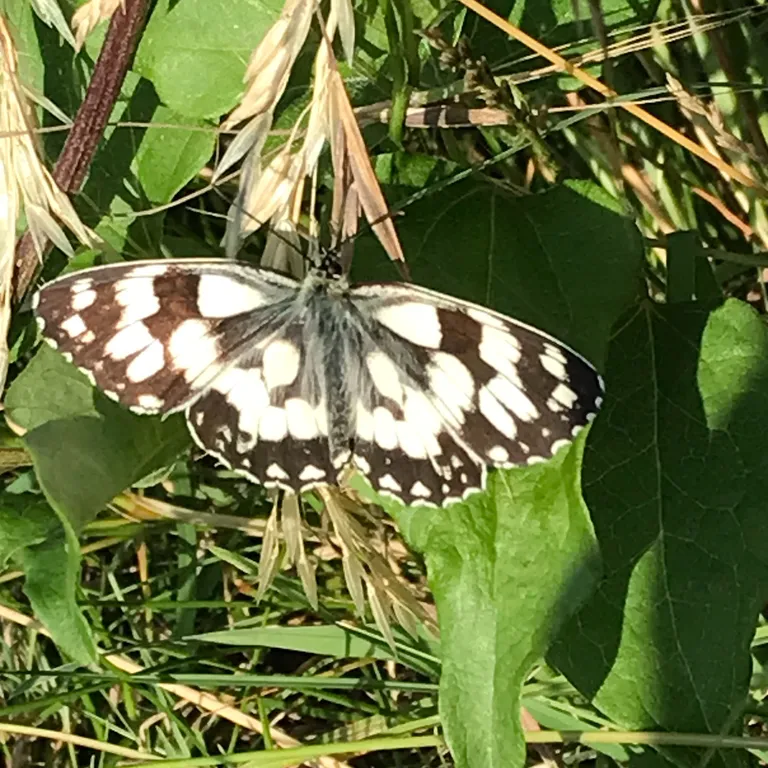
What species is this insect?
Melanargia galathea
